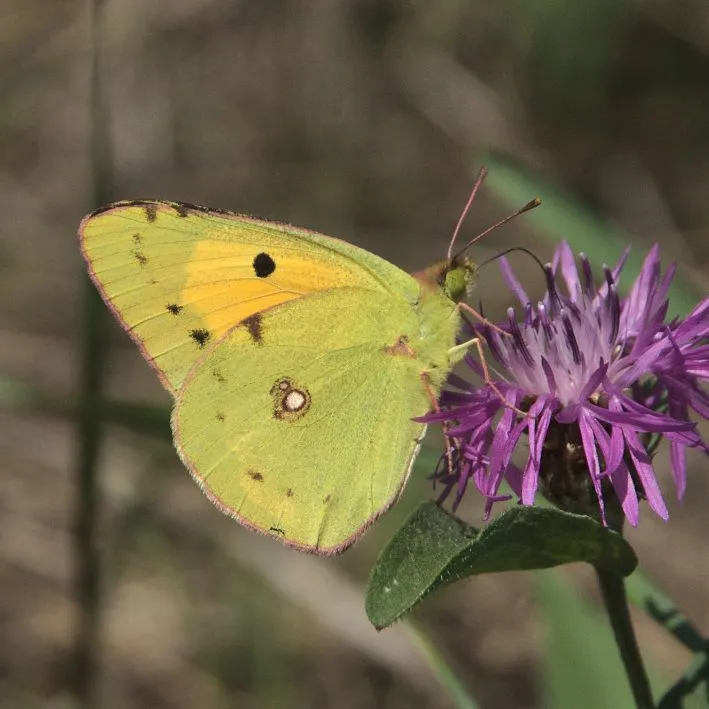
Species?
Colias croceus
